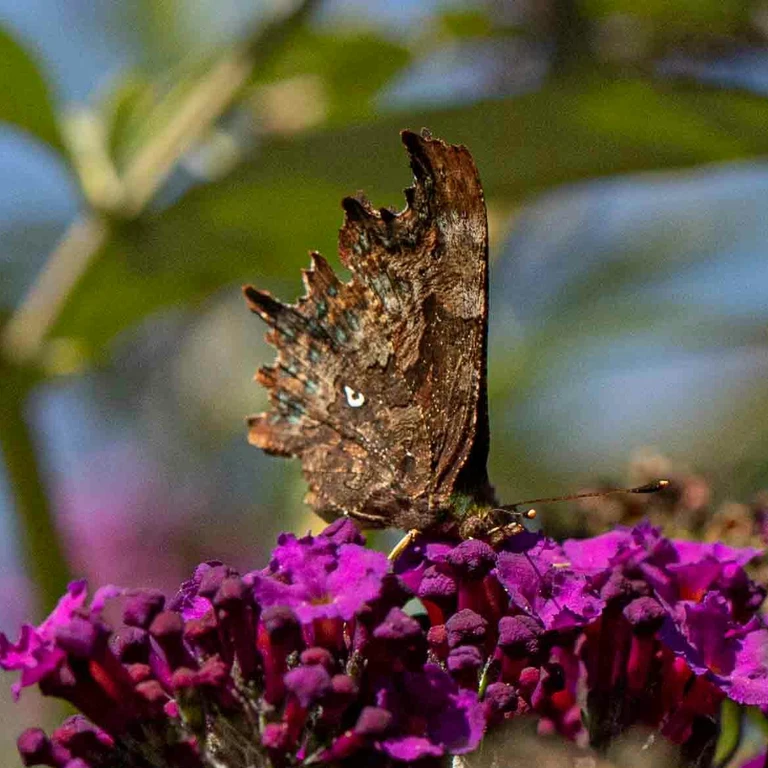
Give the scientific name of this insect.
Polygonia c-album
